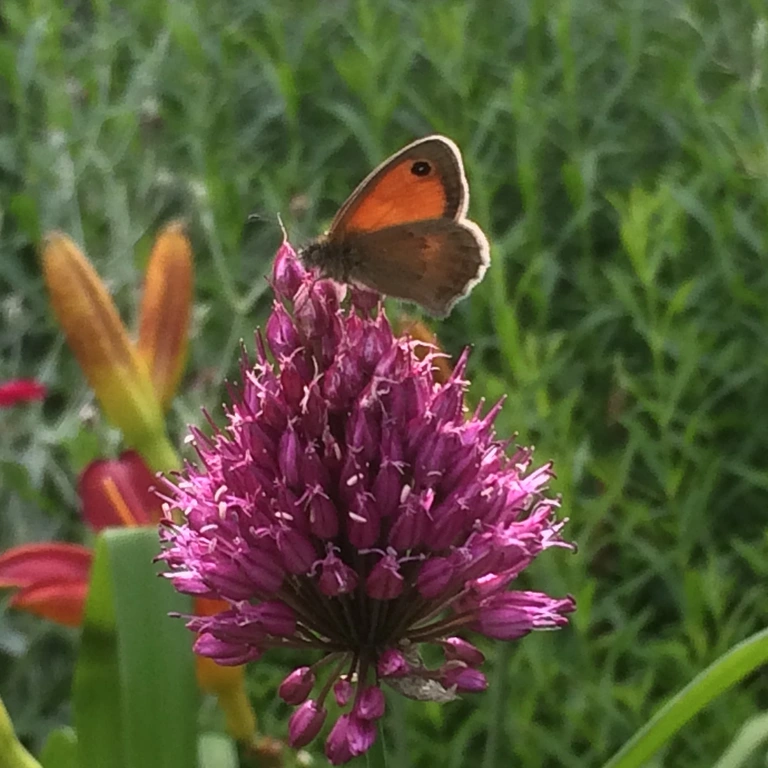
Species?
Coenonympha pamphilus
